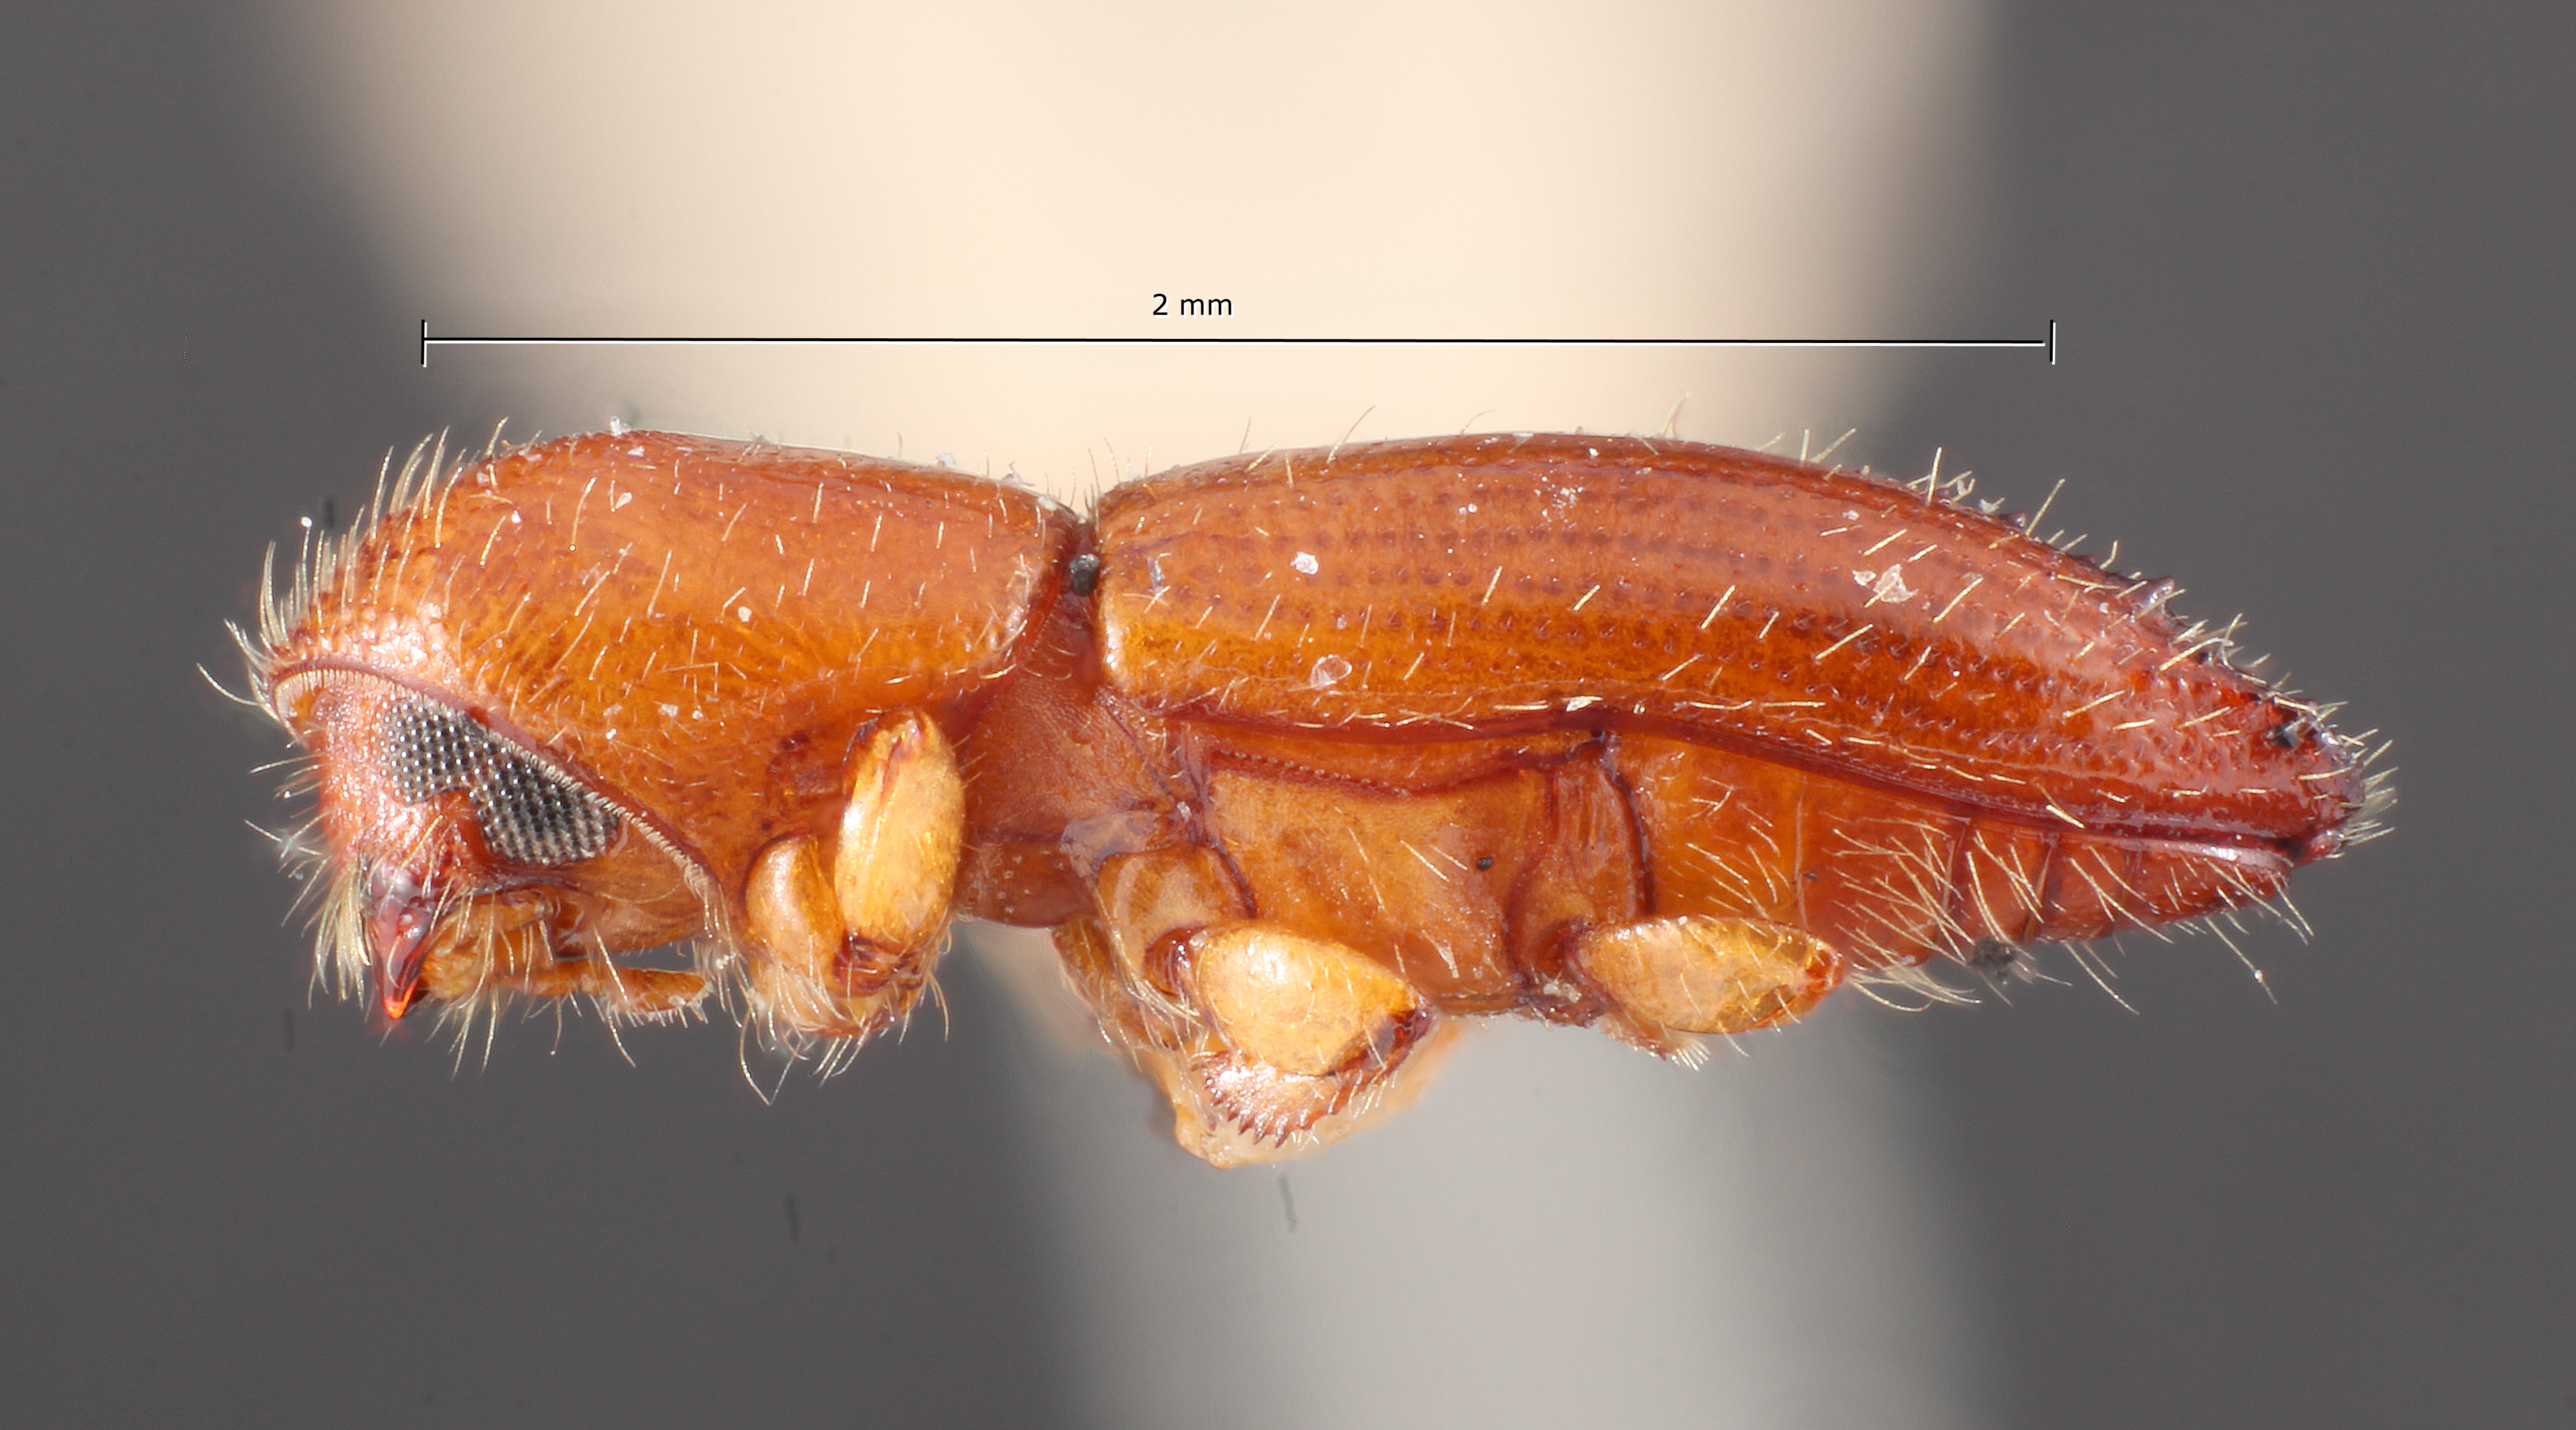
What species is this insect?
Coptoborus emarginatus
